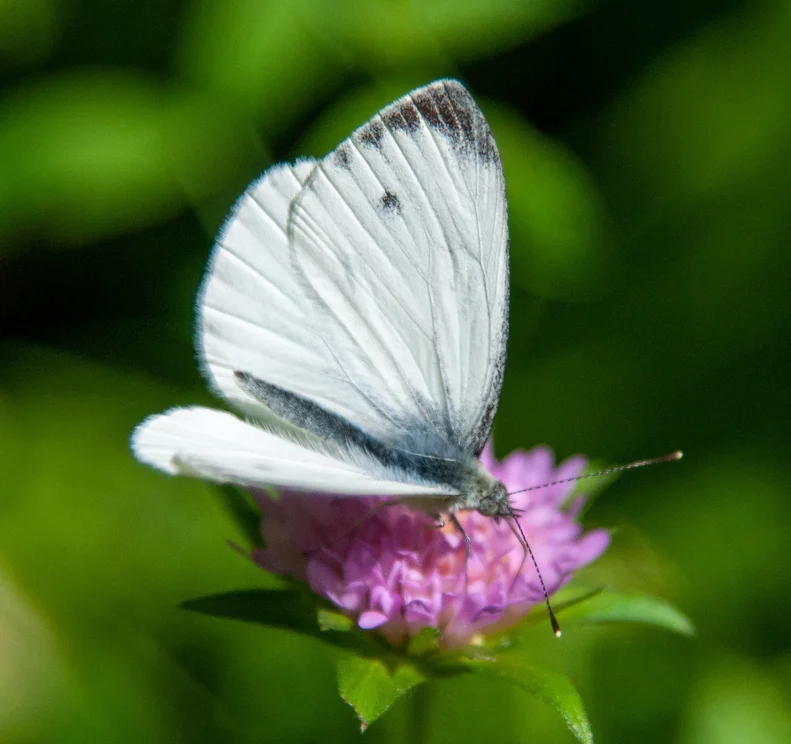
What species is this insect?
Pieris napi
